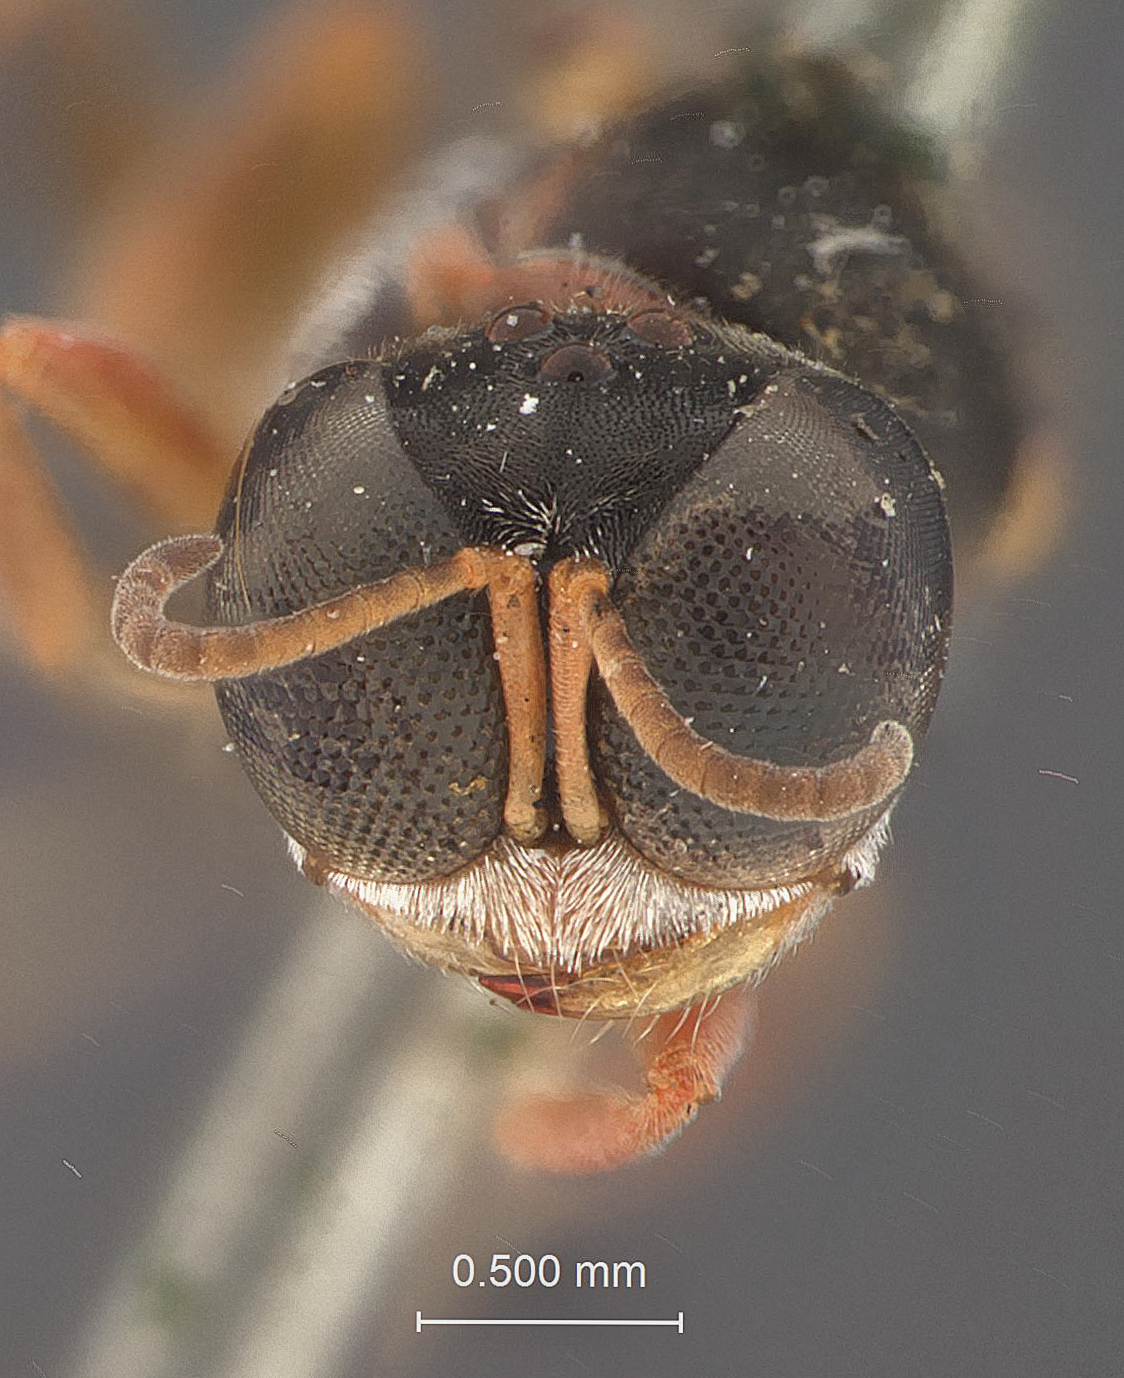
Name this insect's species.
Crabro similis
